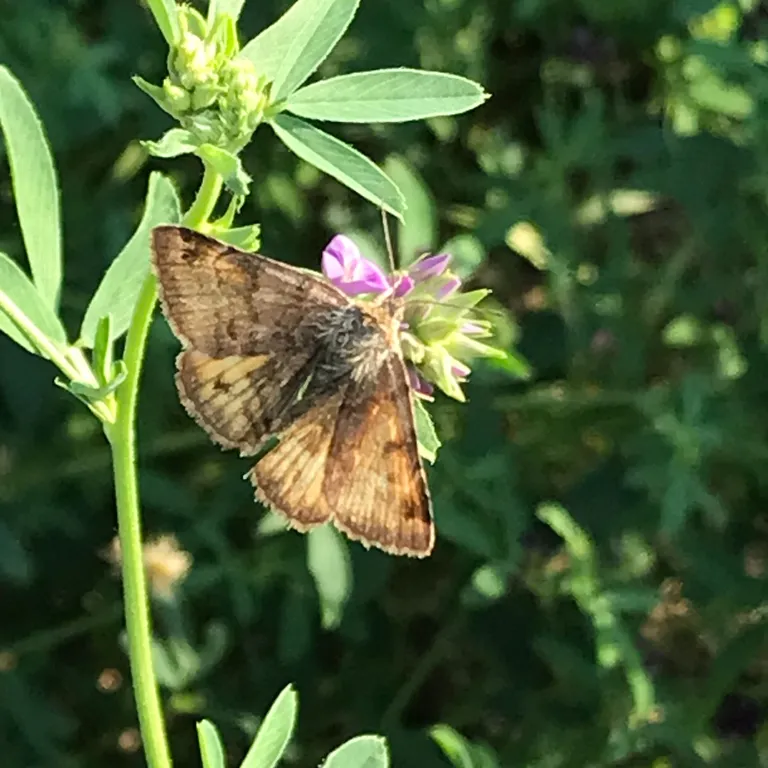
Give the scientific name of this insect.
Euclidia glyphica
